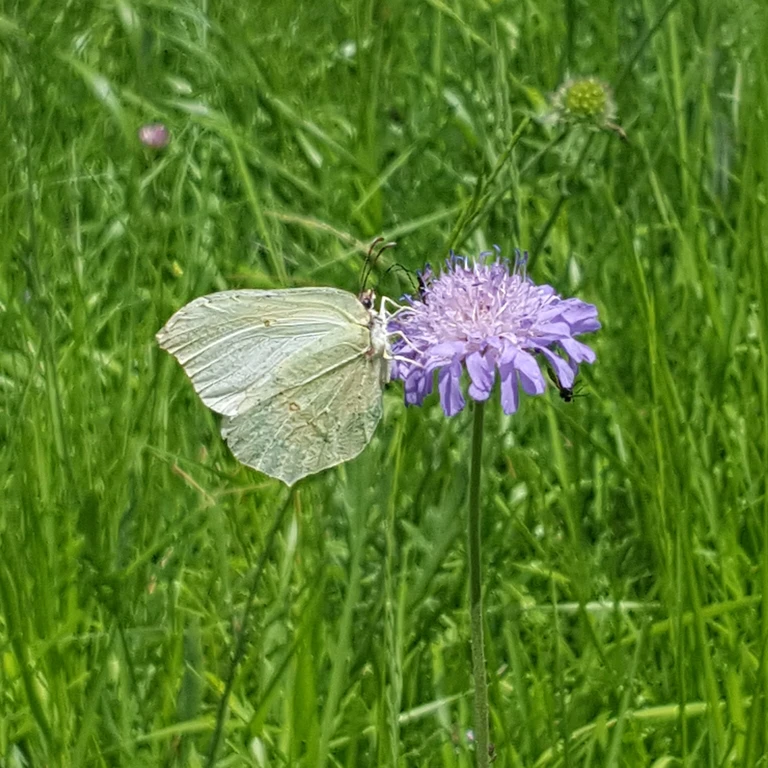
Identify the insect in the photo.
Gonepteryx rhamni
